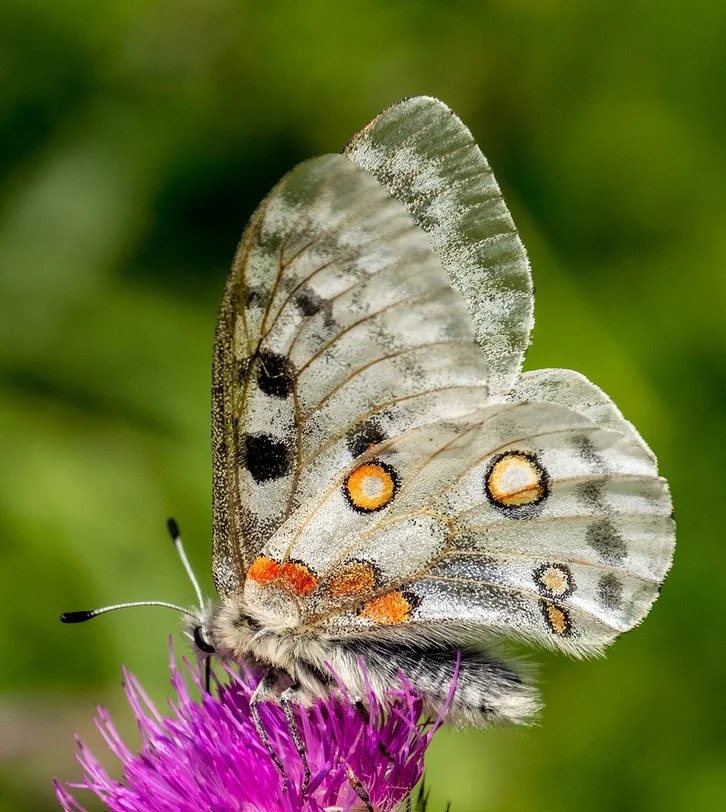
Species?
Parnassius apollo
